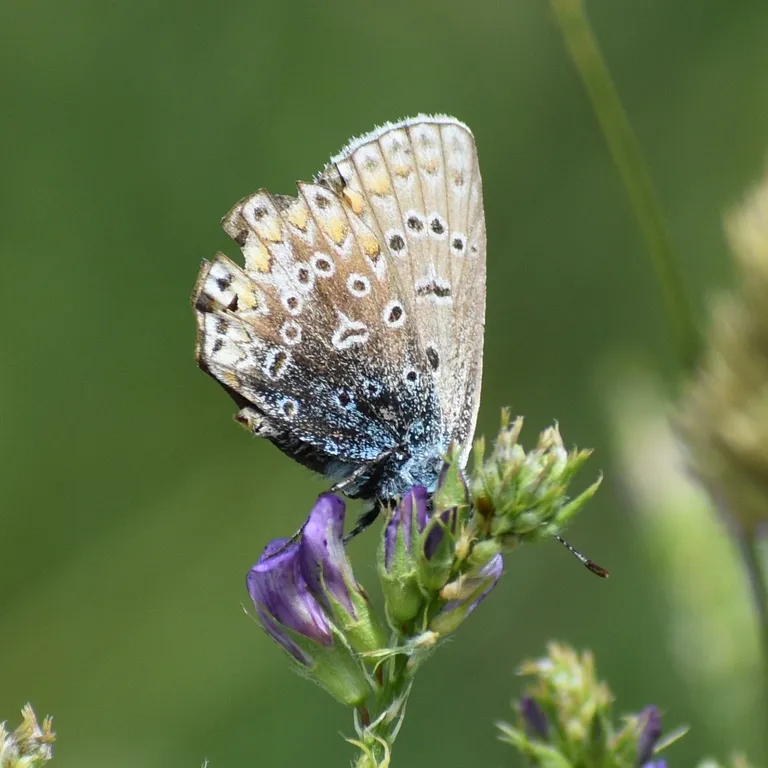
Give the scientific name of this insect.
Polyommatus icarus
